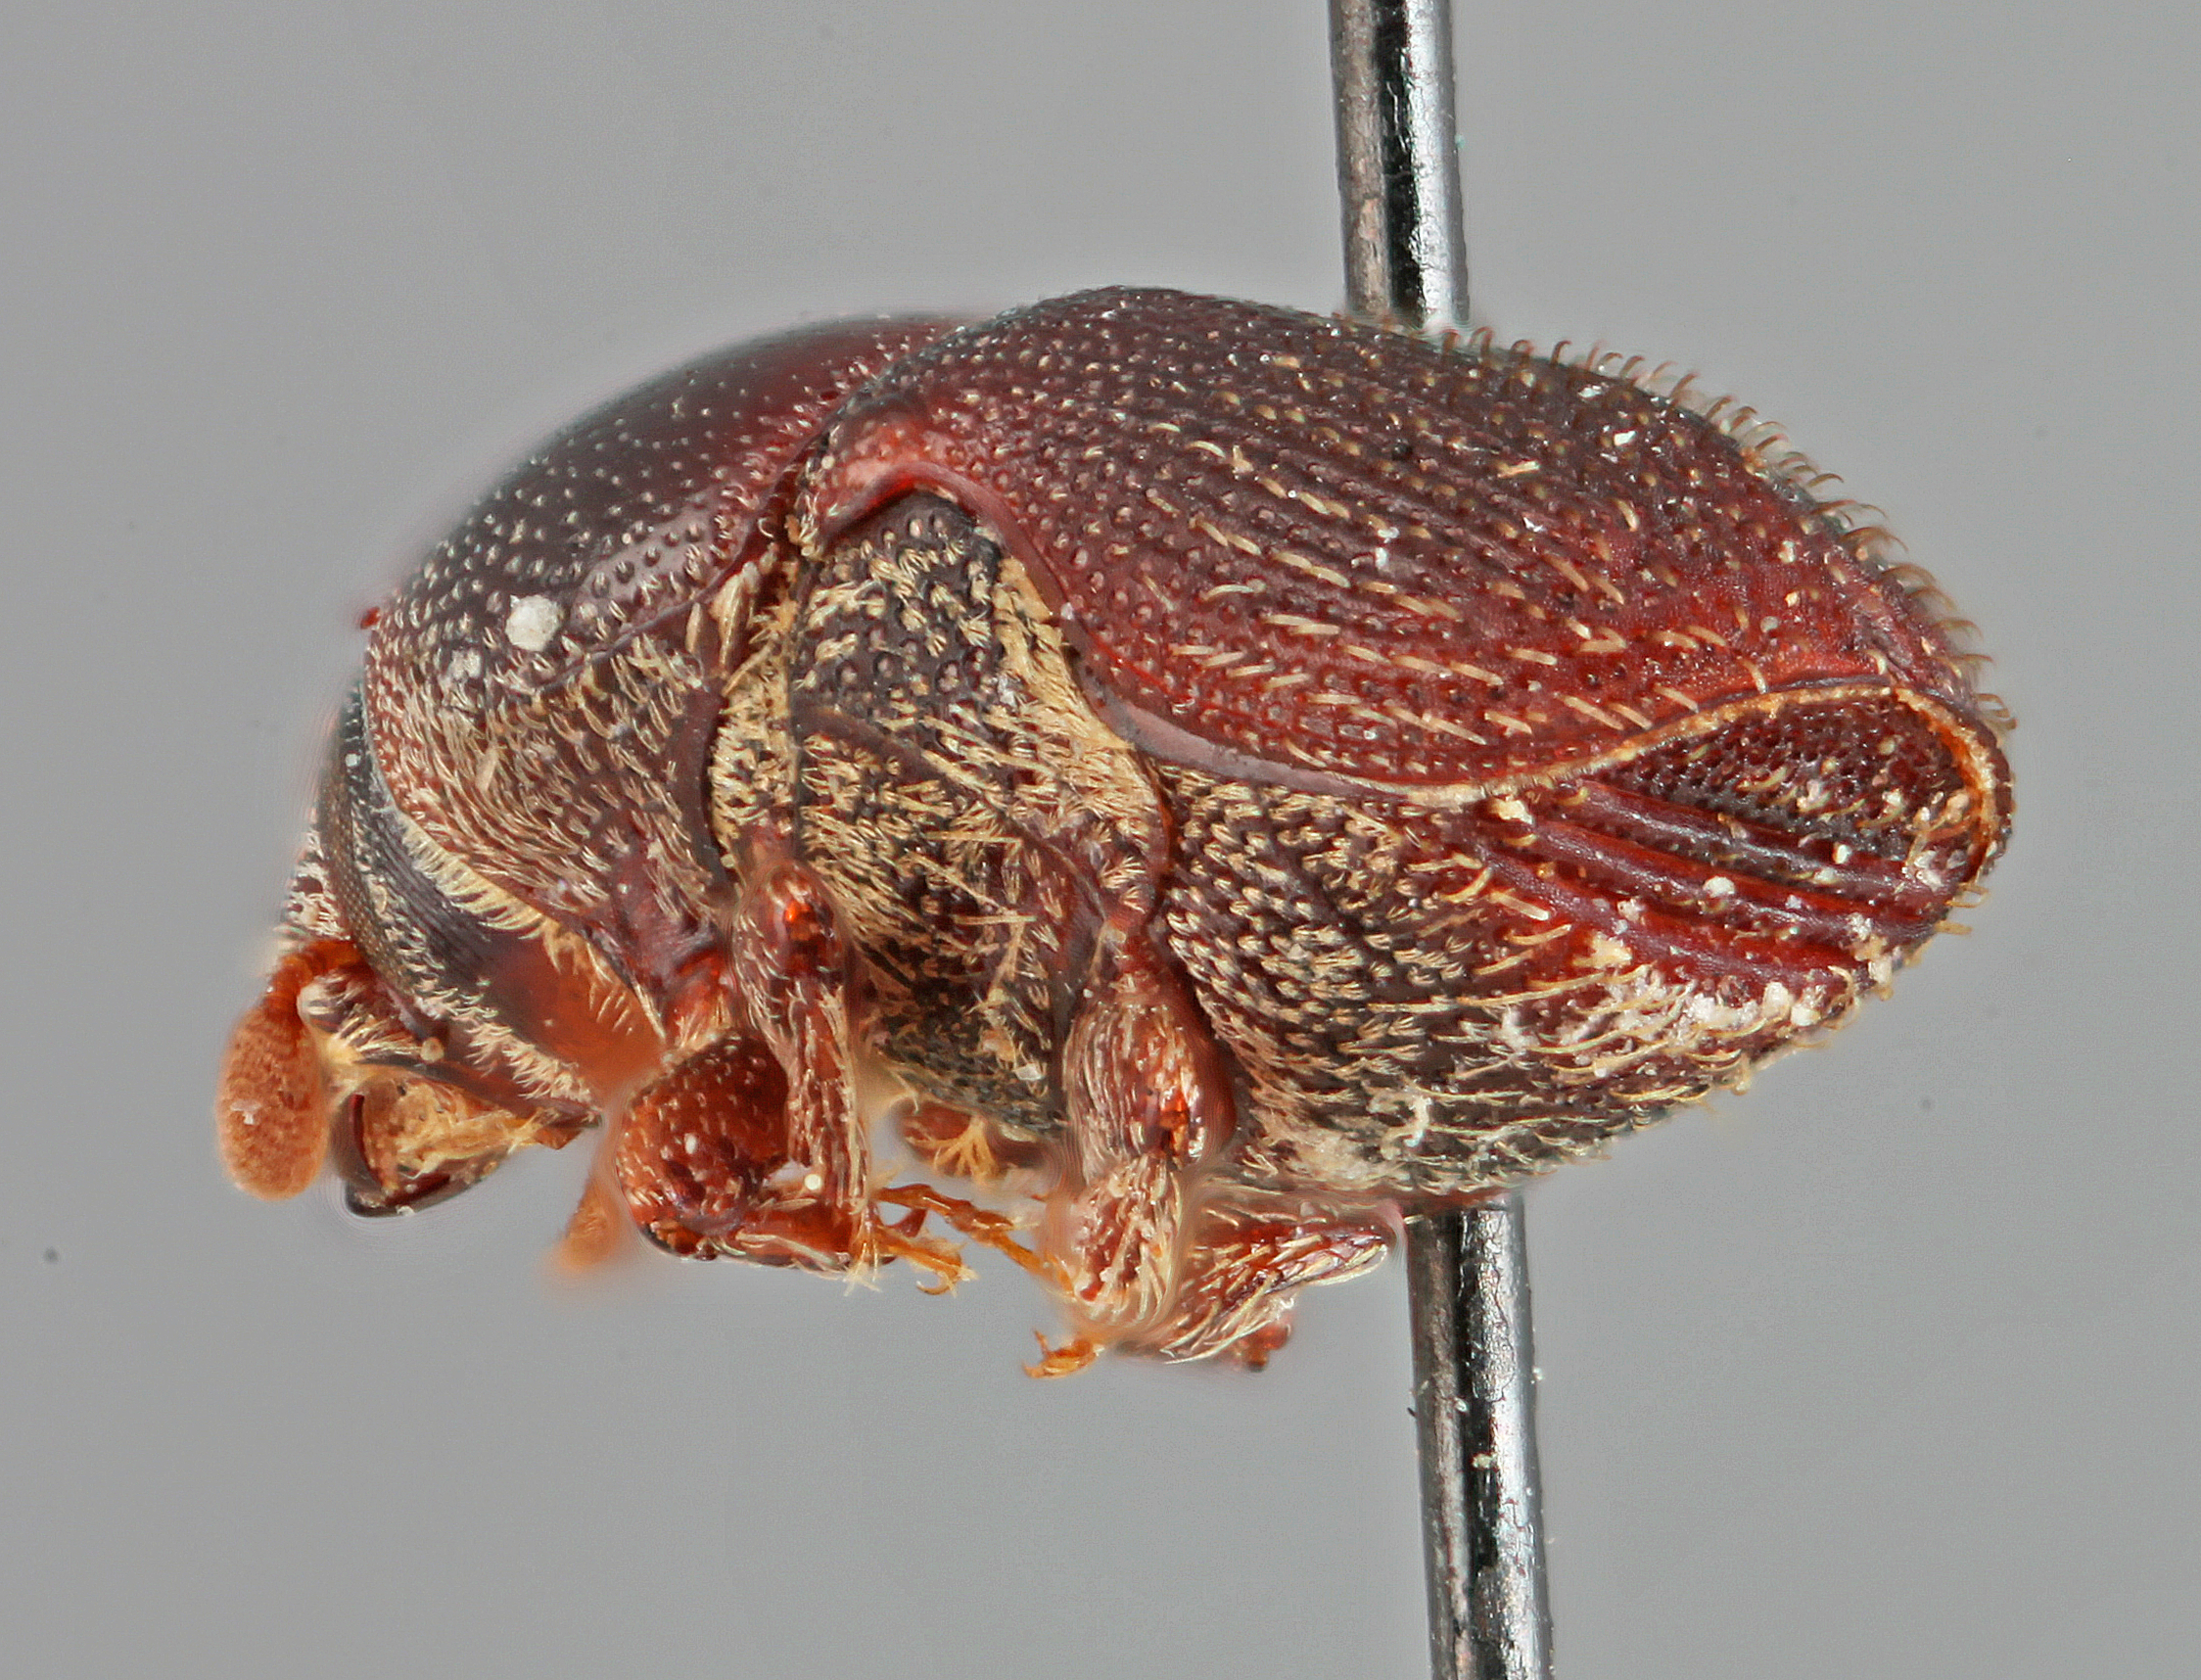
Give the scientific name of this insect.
Scolytopsis argentinensis
